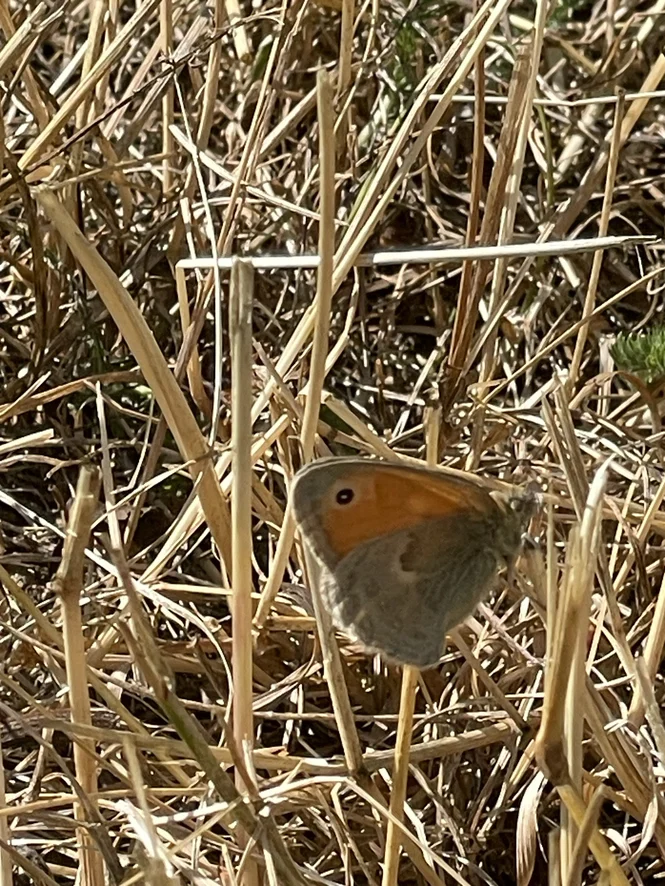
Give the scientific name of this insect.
Coenonympha pamphilus
